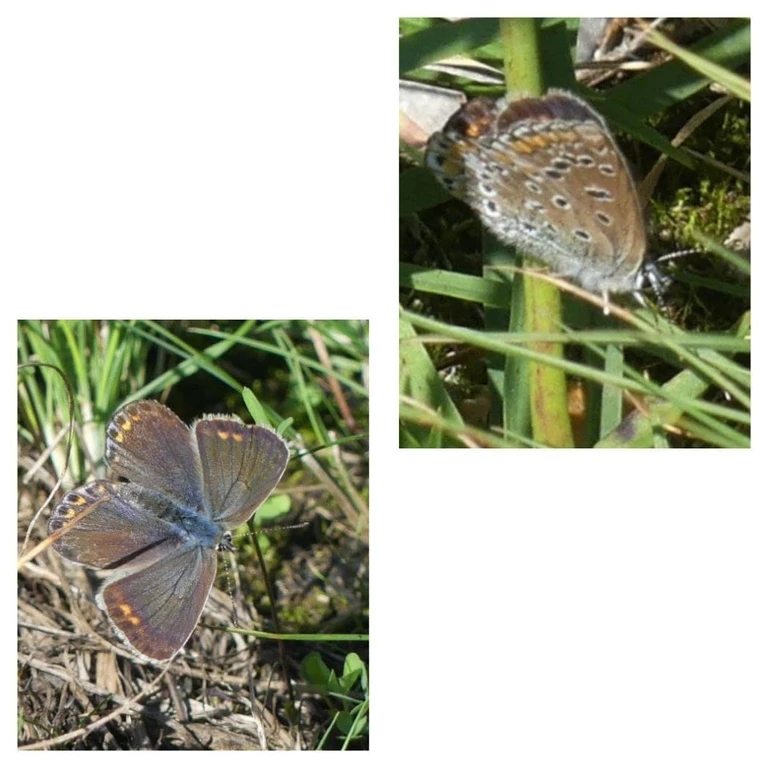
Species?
Polyommatus icarus
